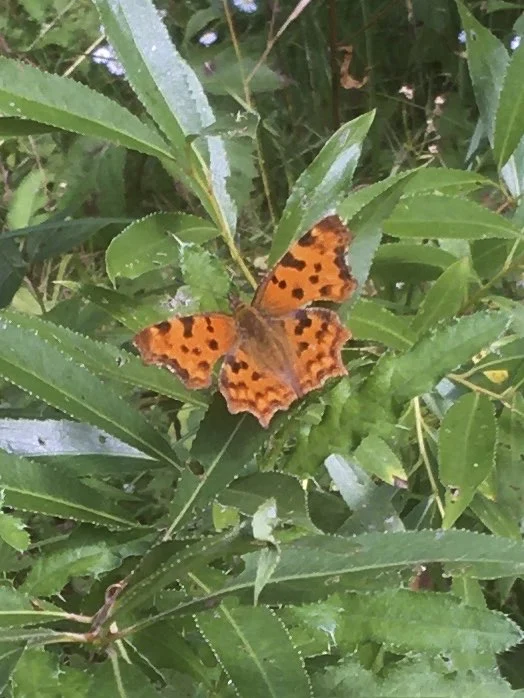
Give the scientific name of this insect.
Polygonia c-album
